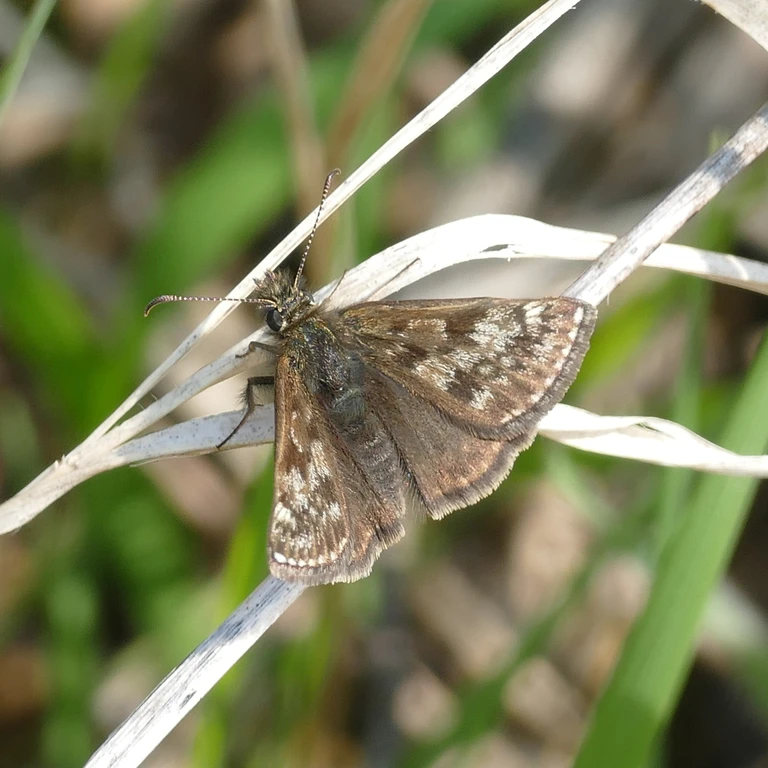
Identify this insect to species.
Erynnis tages
